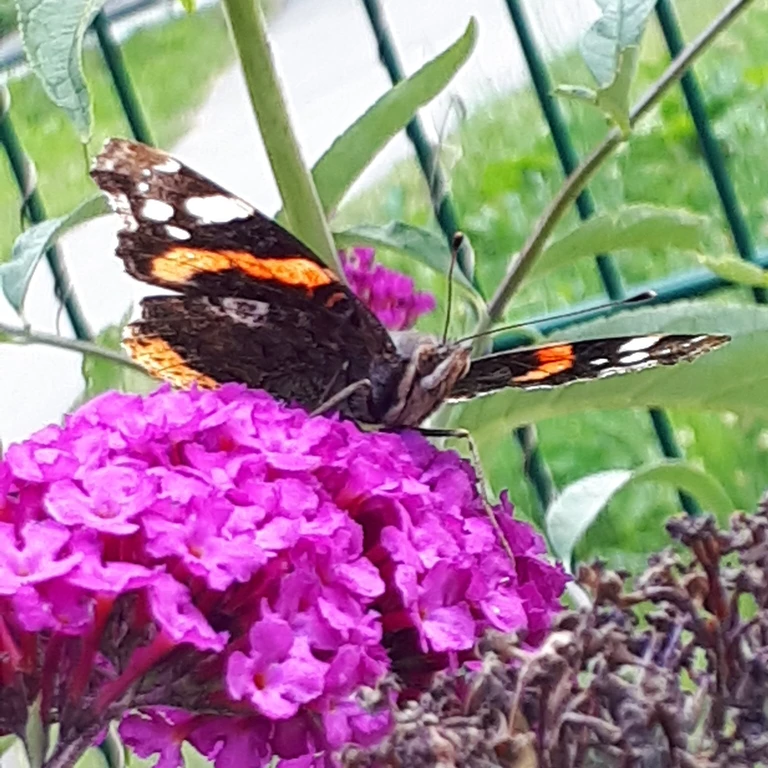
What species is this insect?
Vanessa atalanta
